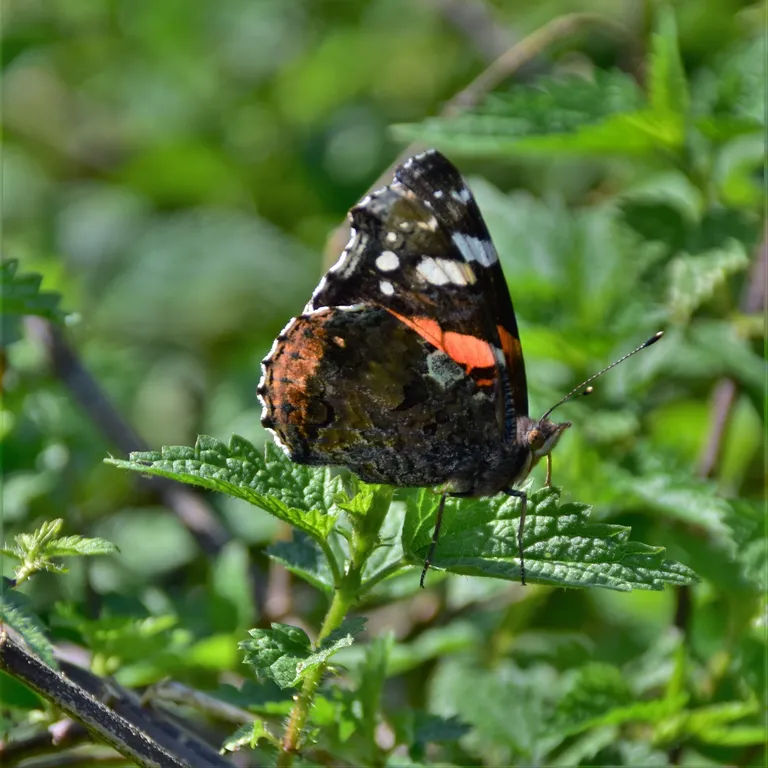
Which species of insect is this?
Vanessa atalanta
